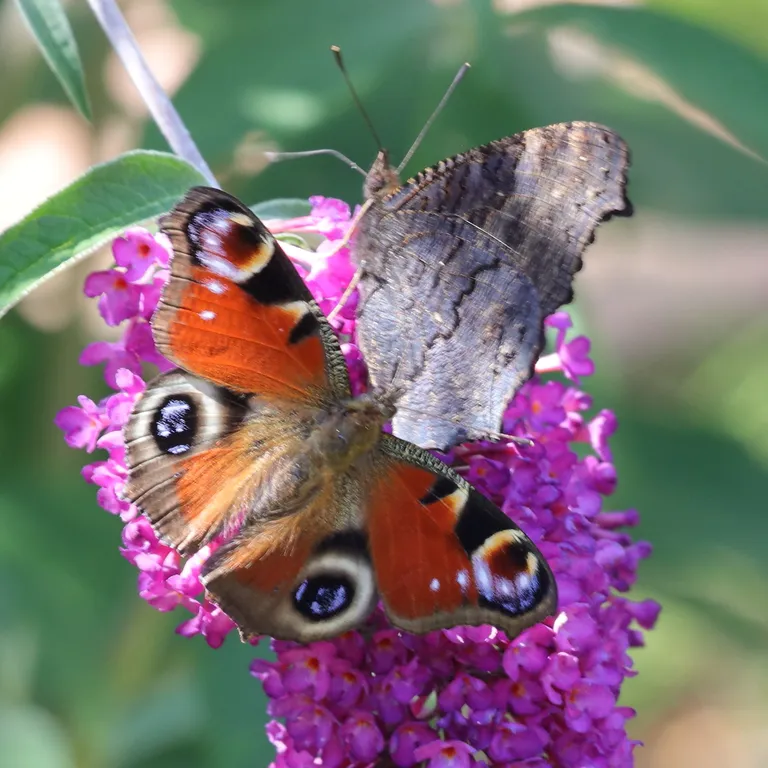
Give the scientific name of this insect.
Aglais io
